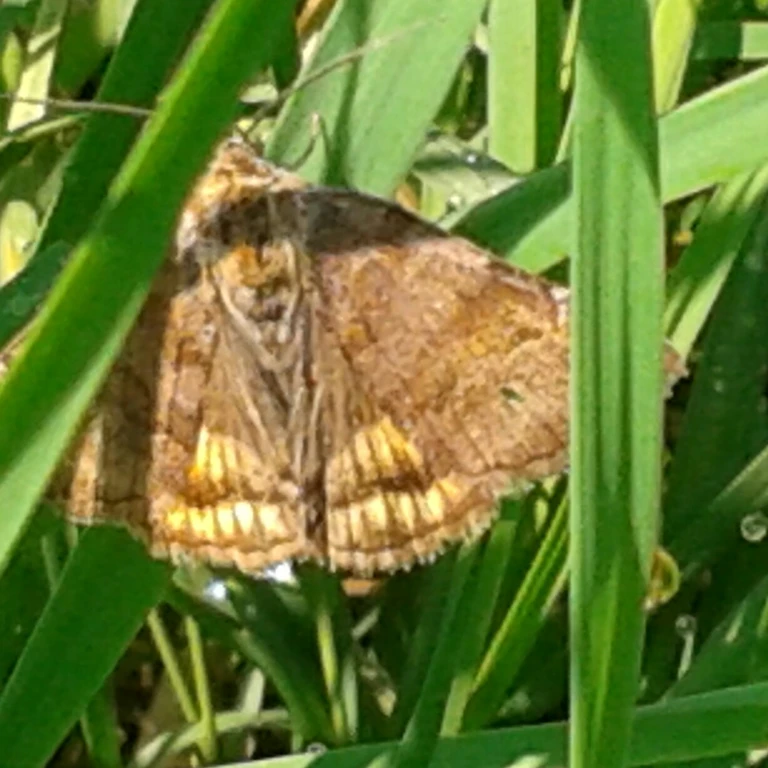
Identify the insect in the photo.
Euclidia glyphica
